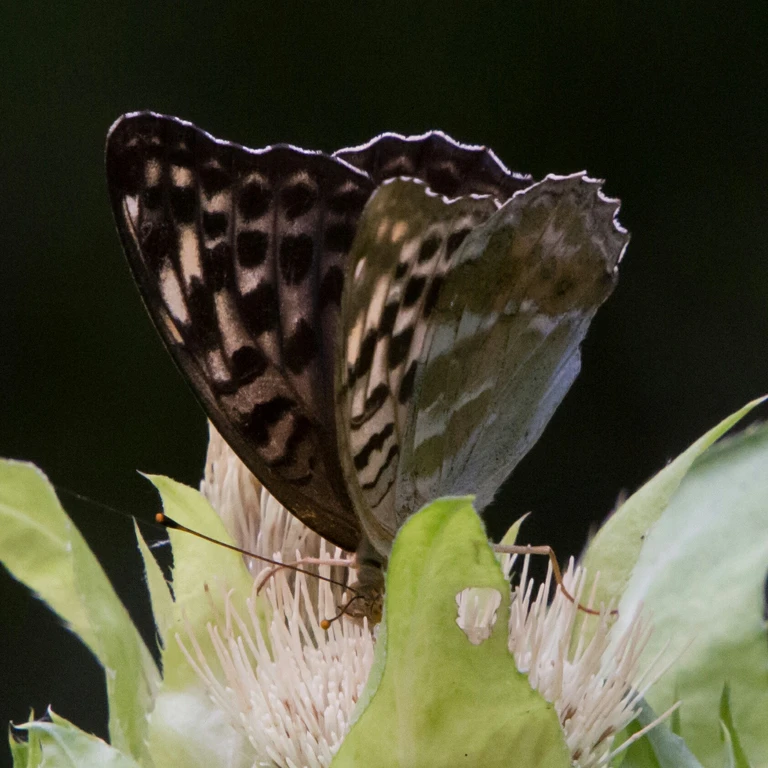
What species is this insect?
Argynnis paphia
